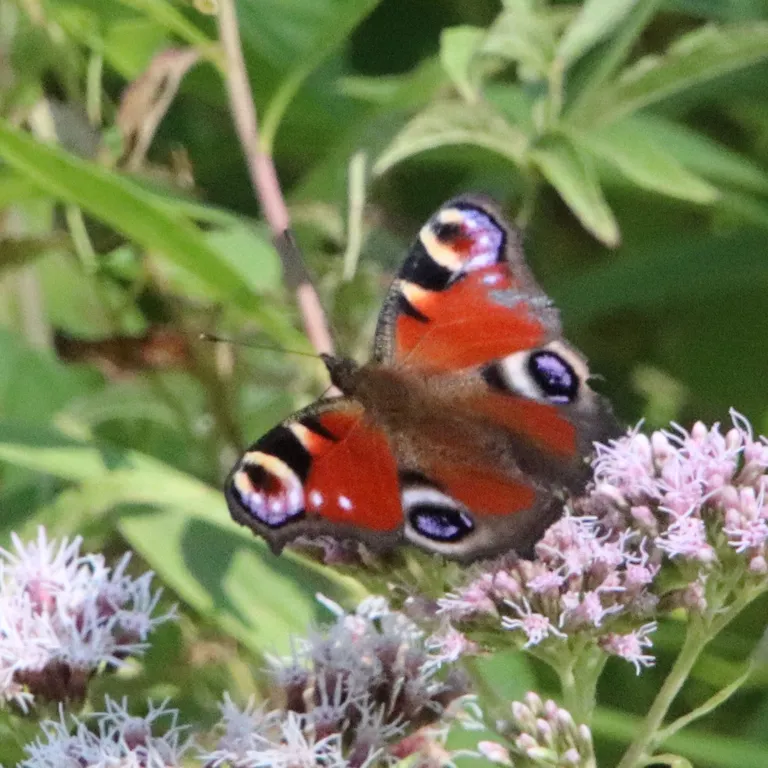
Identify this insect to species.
Aglais io
